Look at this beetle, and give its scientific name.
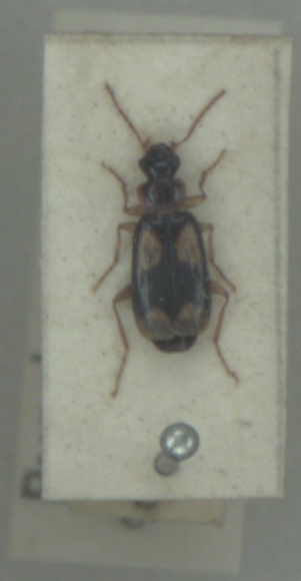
Dromius quadrimaculatus
